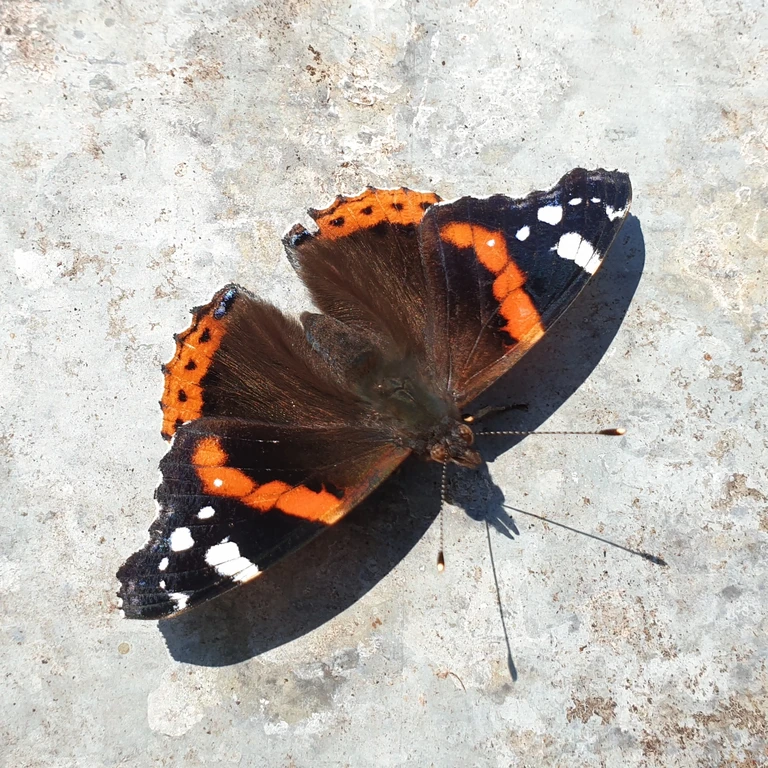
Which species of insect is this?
Vanessa atalanta
